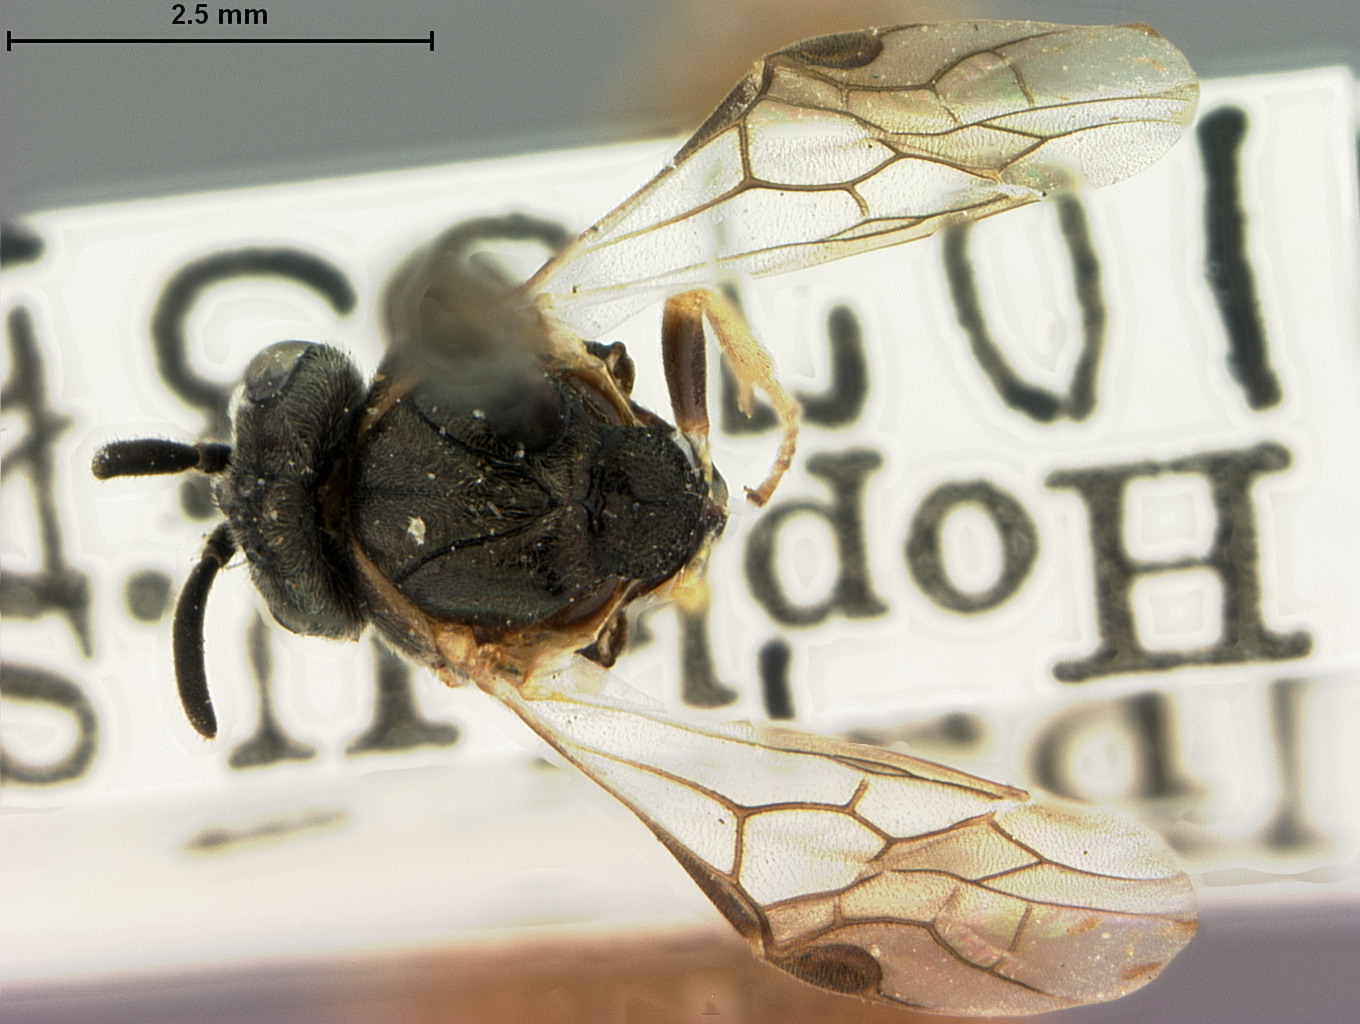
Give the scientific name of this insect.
Sterictiphora serotina
